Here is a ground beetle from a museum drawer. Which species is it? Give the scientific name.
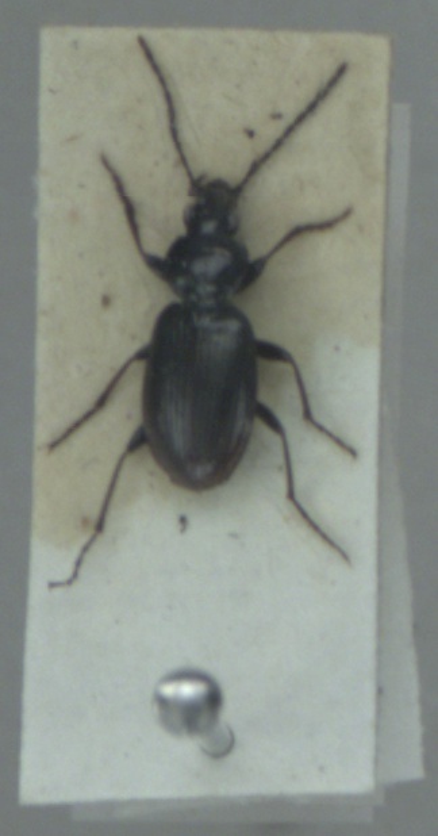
Agonum fuliginosum
